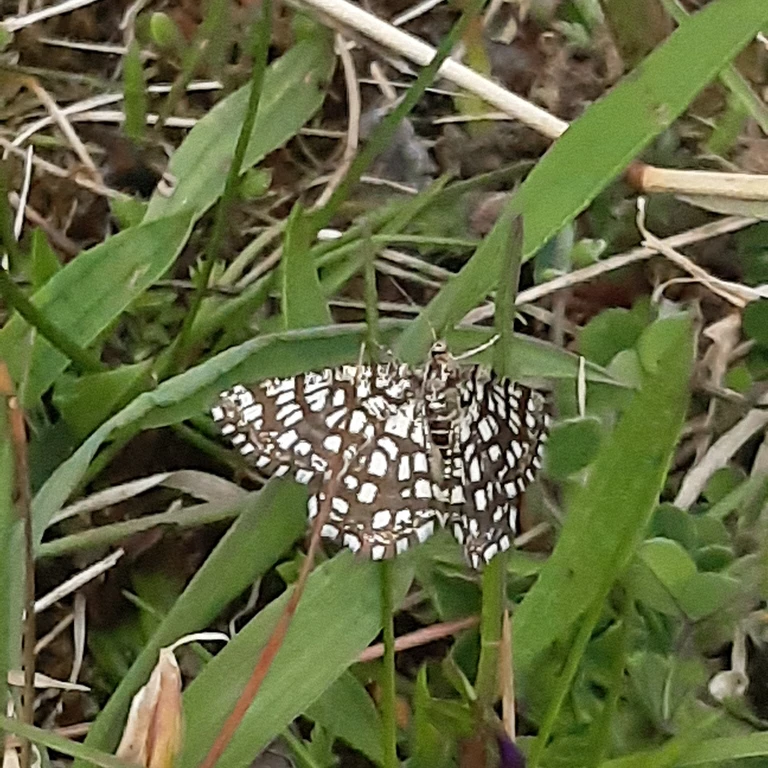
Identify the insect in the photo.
Chiasmia clathrata
